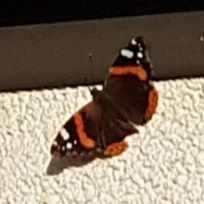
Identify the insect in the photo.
Vanessa atalanta
